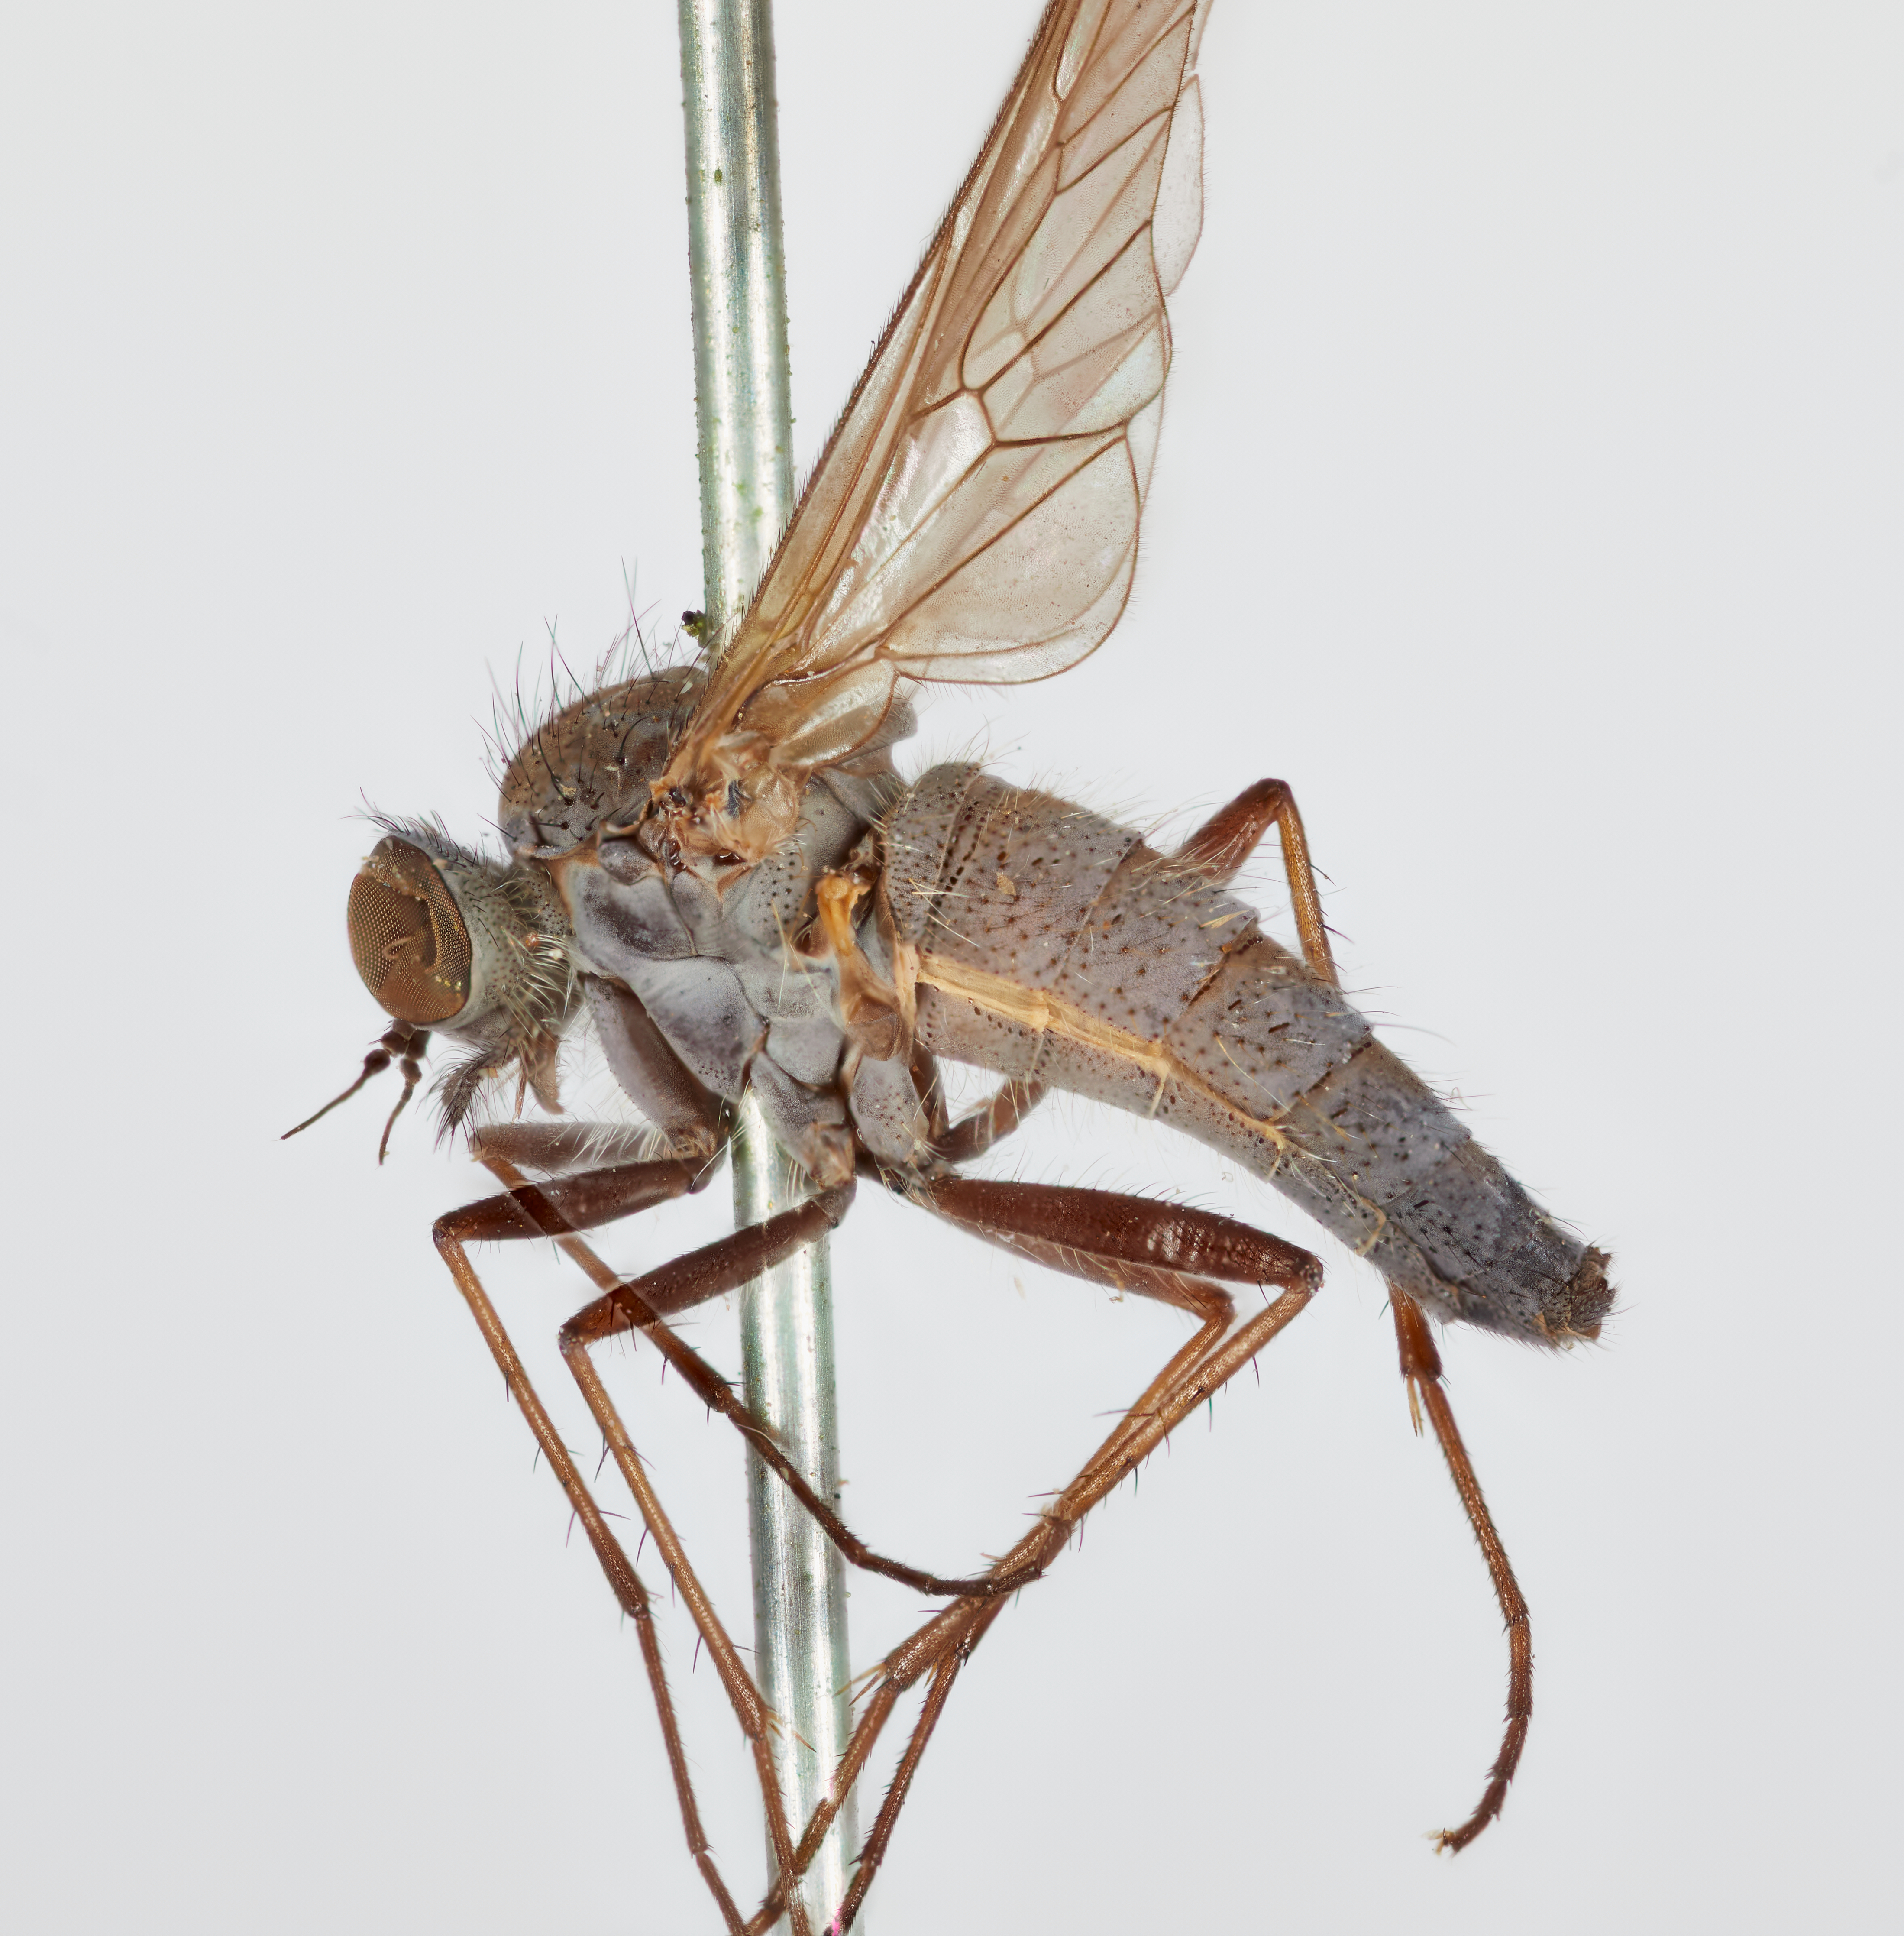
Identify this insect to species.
Atherimorpha triangularis
